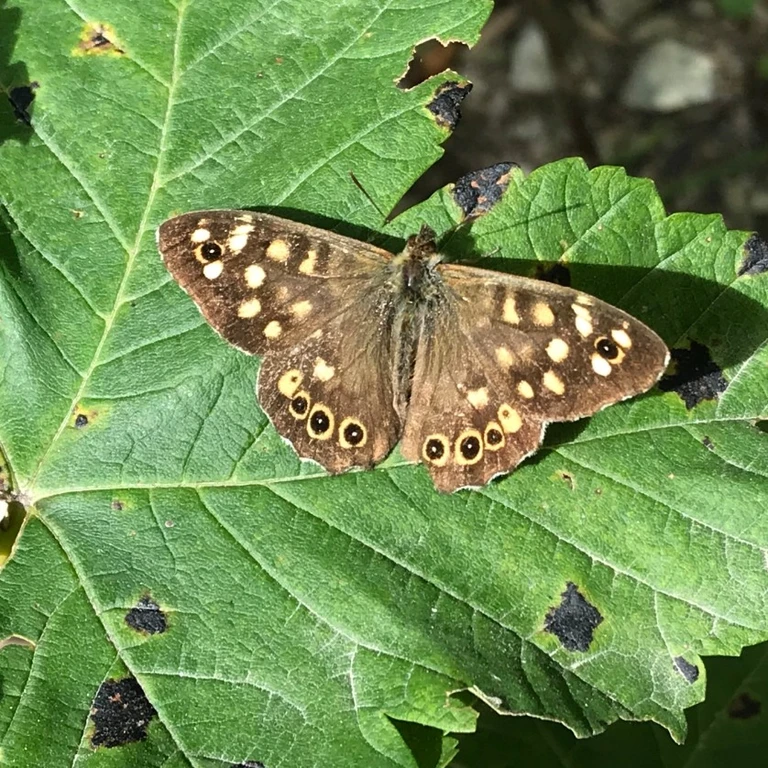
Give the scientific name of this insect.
Pararge aegeria
